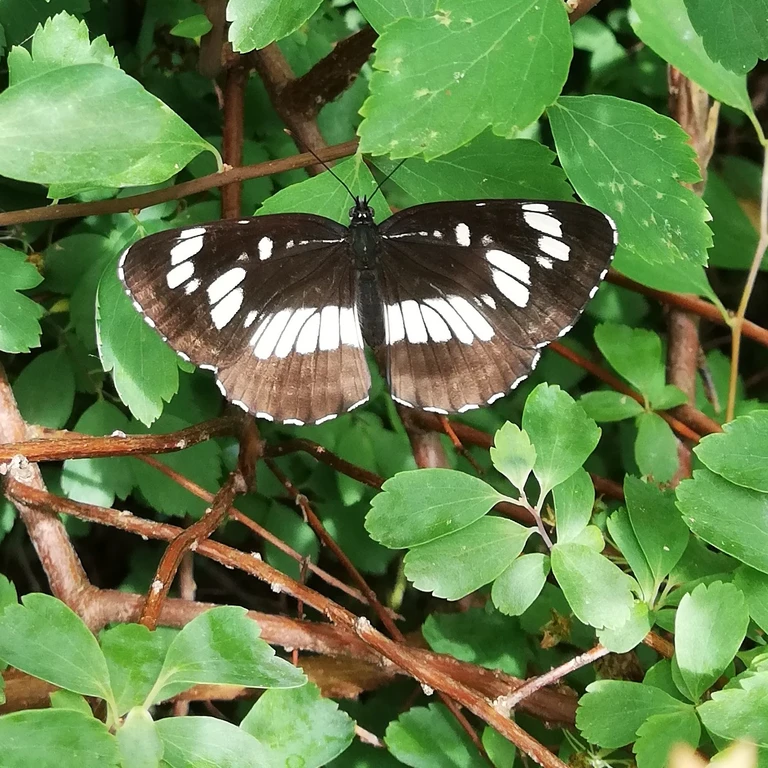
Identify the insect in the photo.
Neptis rivularis
